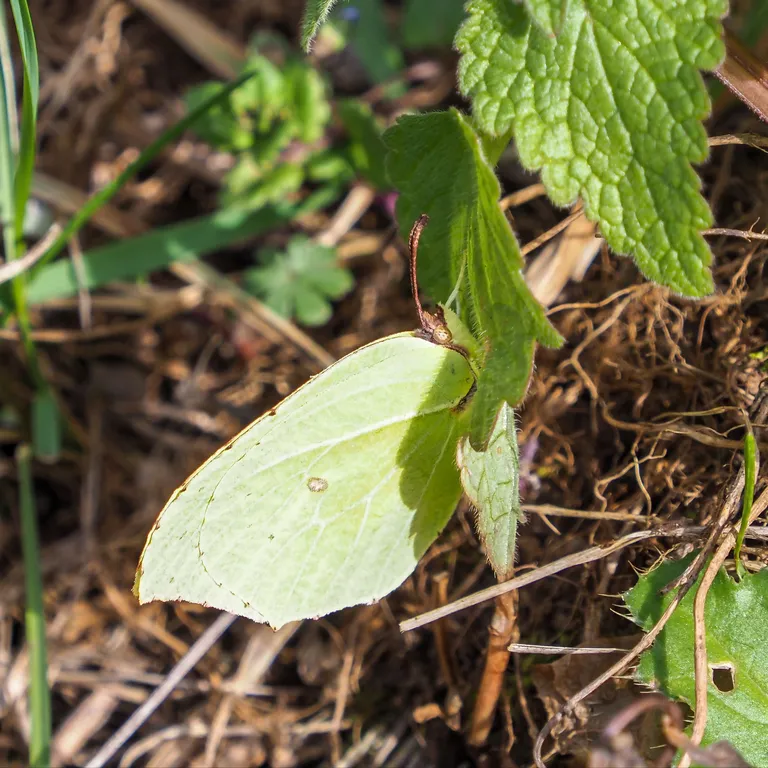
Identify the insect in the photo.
Gonepteryx rhamni
